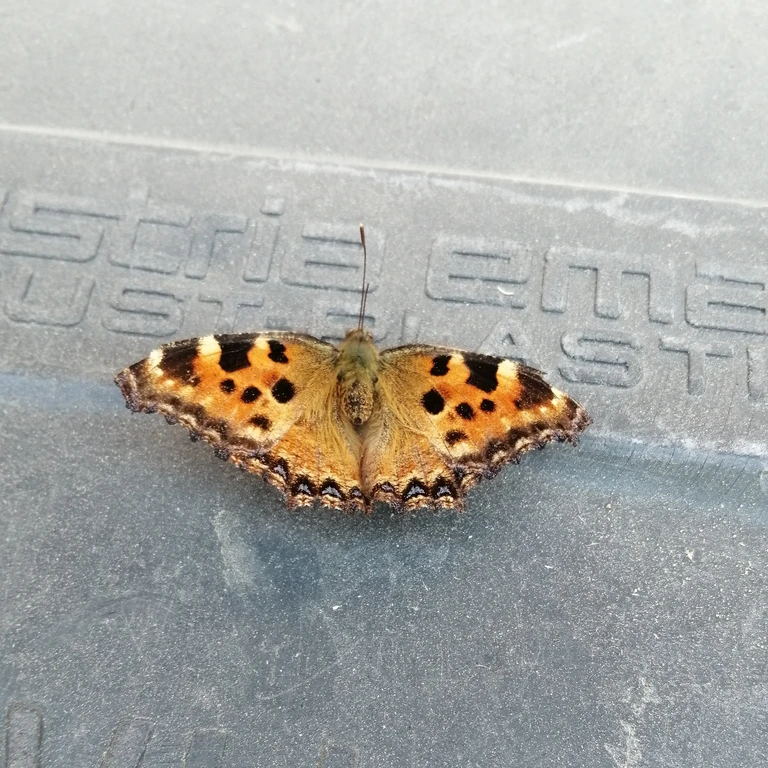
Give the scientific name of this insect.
Nymphalis polychloros
